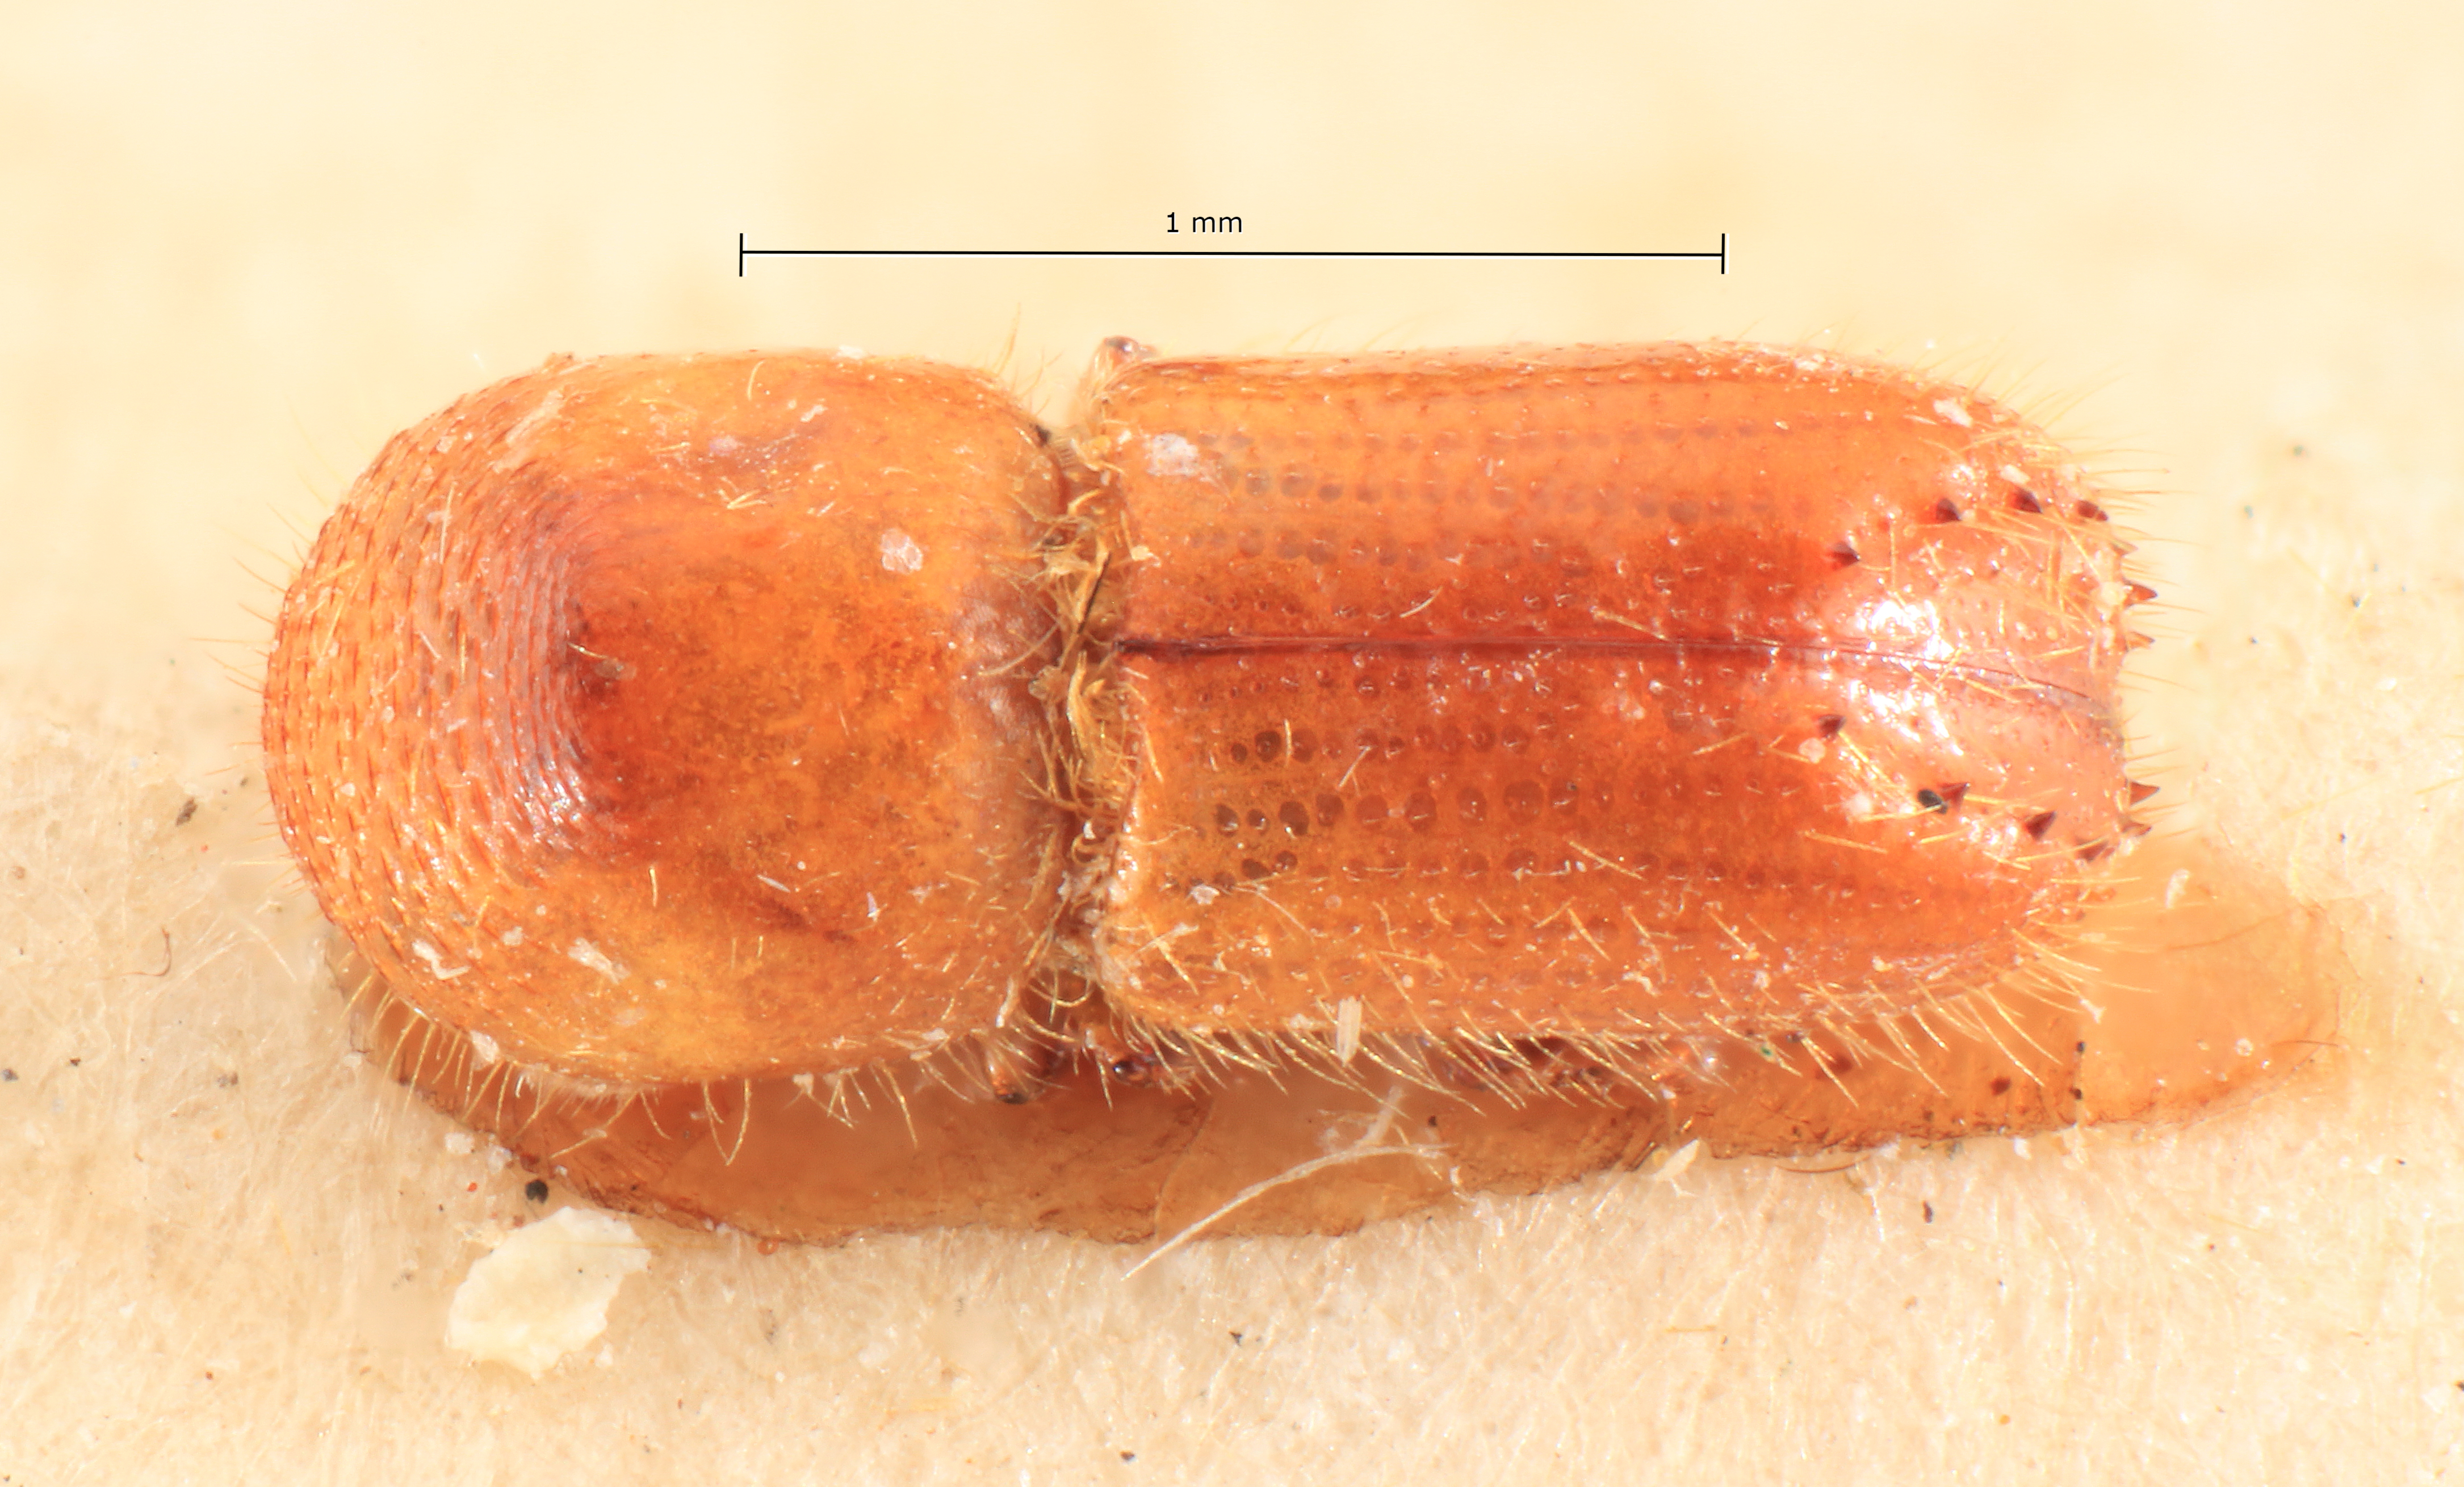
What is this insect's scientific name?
Xyleborus exsculptus
